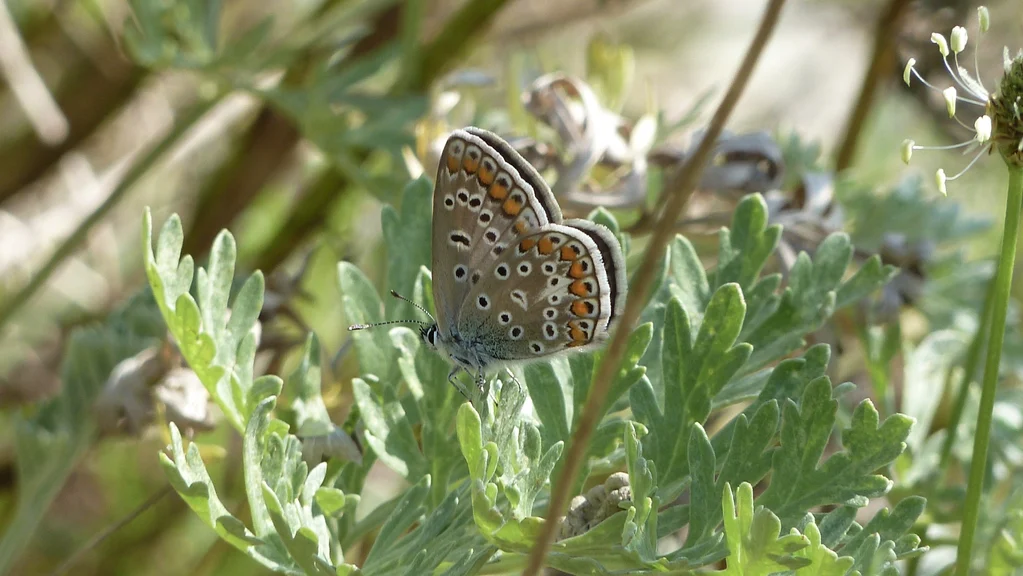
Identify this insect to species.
Polyommatus icarus
